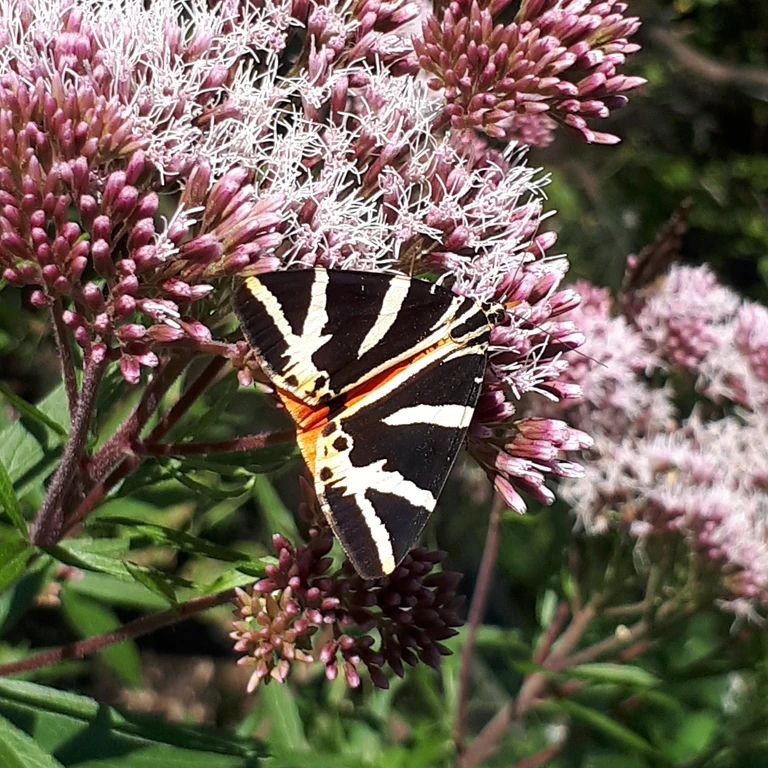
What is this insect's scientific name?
Euplagia quadripunctaria
